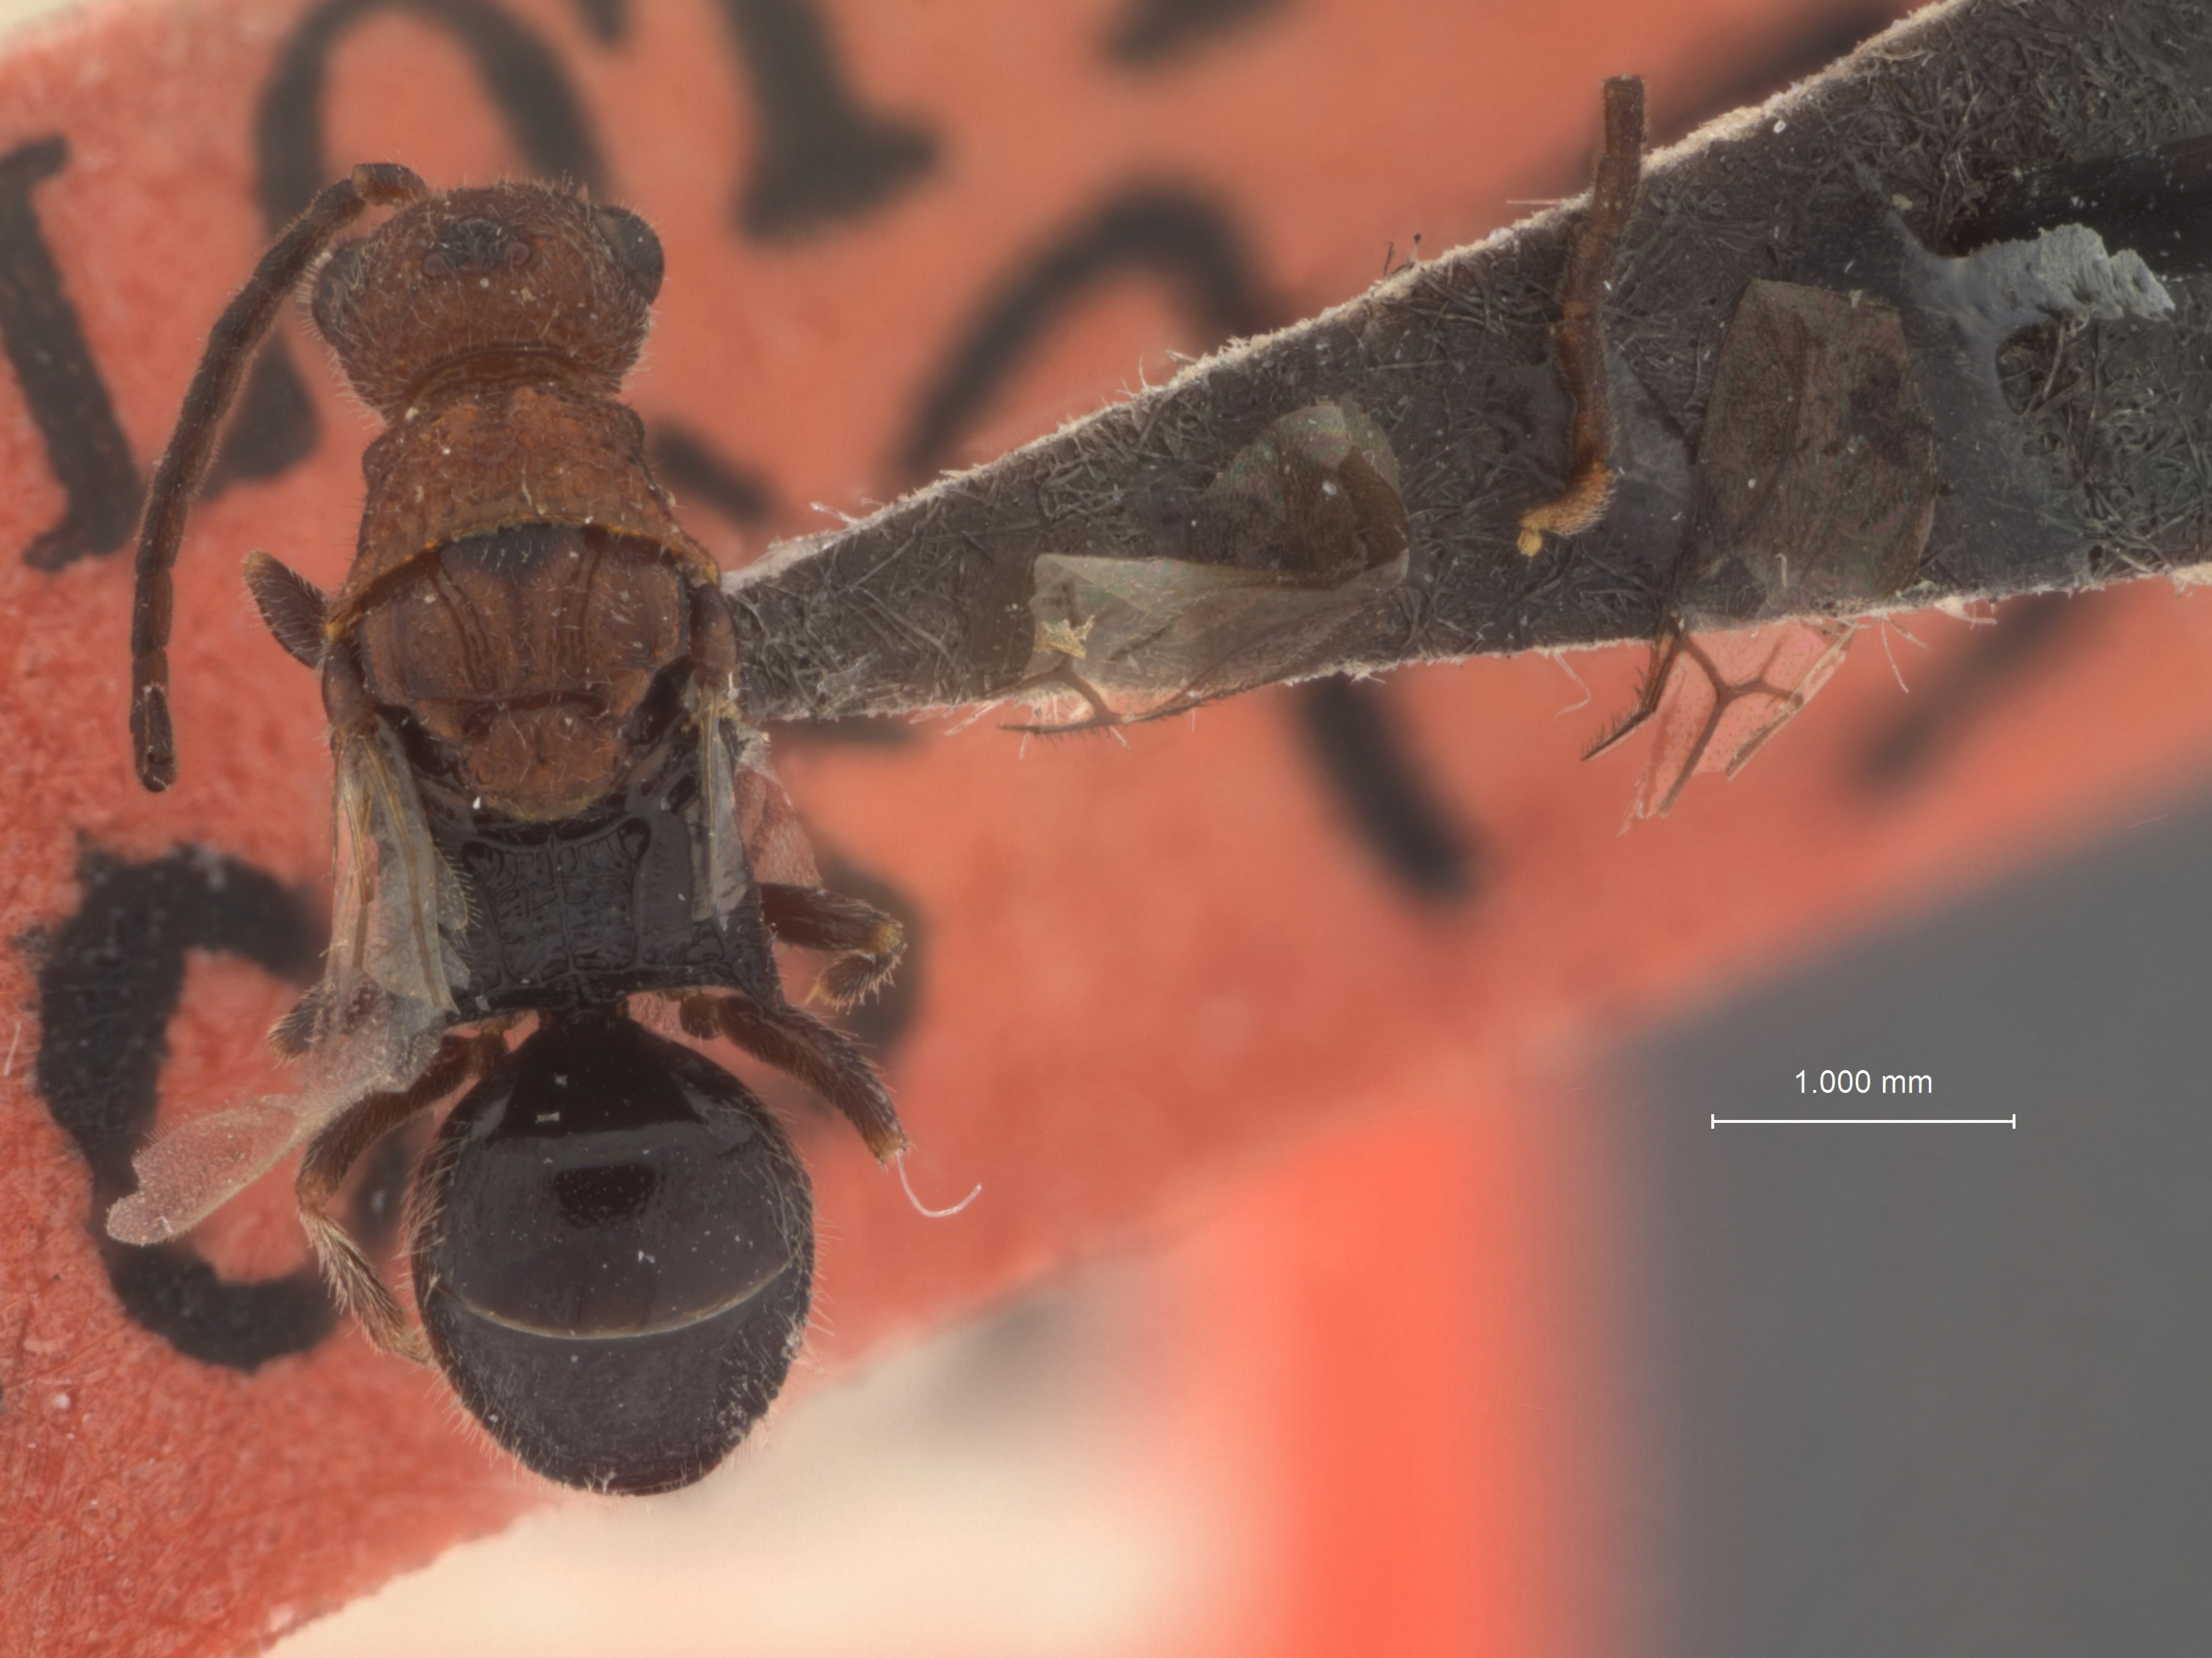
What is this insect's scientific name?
Mesitius krombeini
